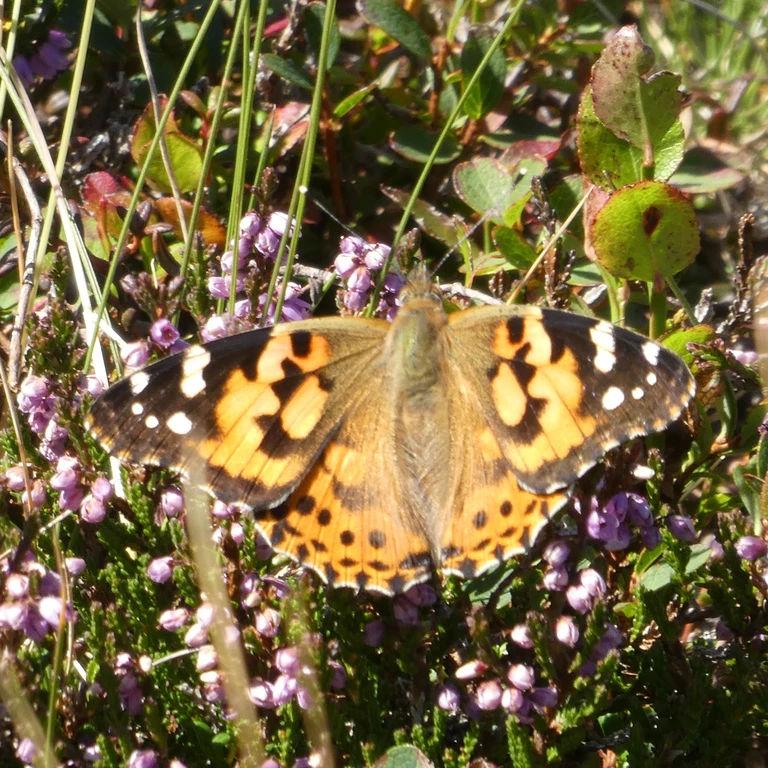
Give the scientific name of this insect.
Vanessa cardui
